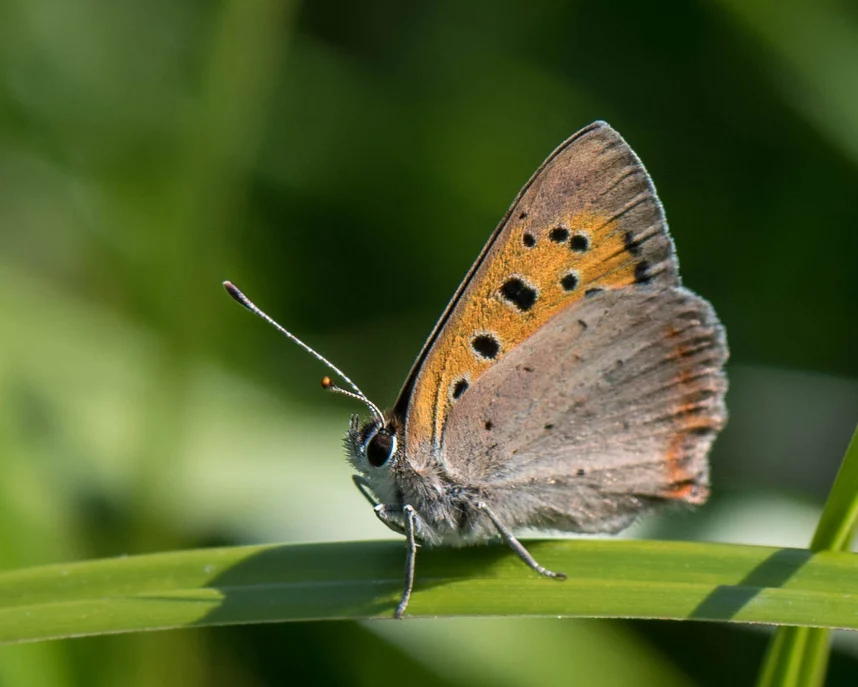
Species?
Lycaena phlaeas
